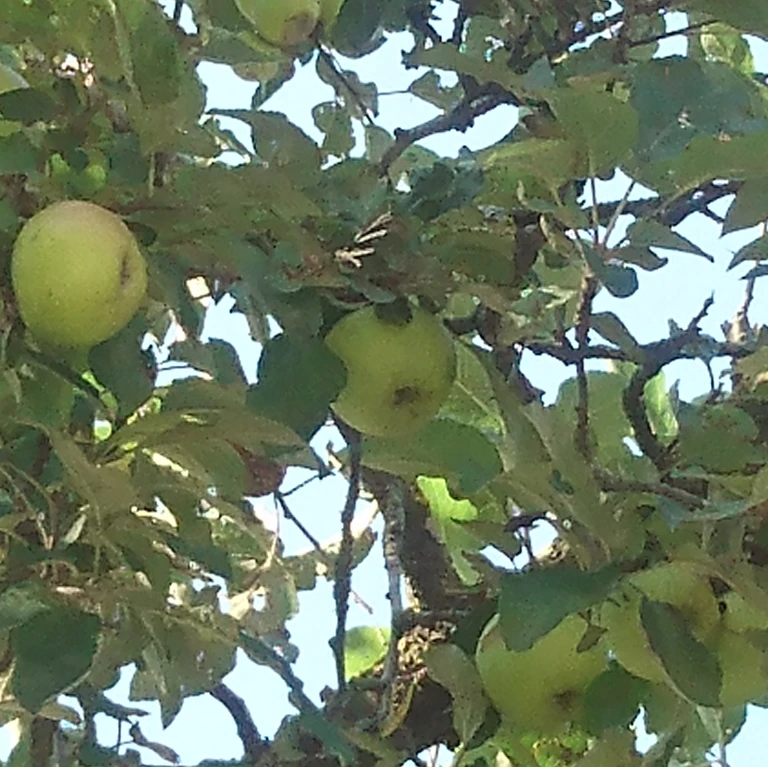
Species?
Euplagia quadripunctaria
